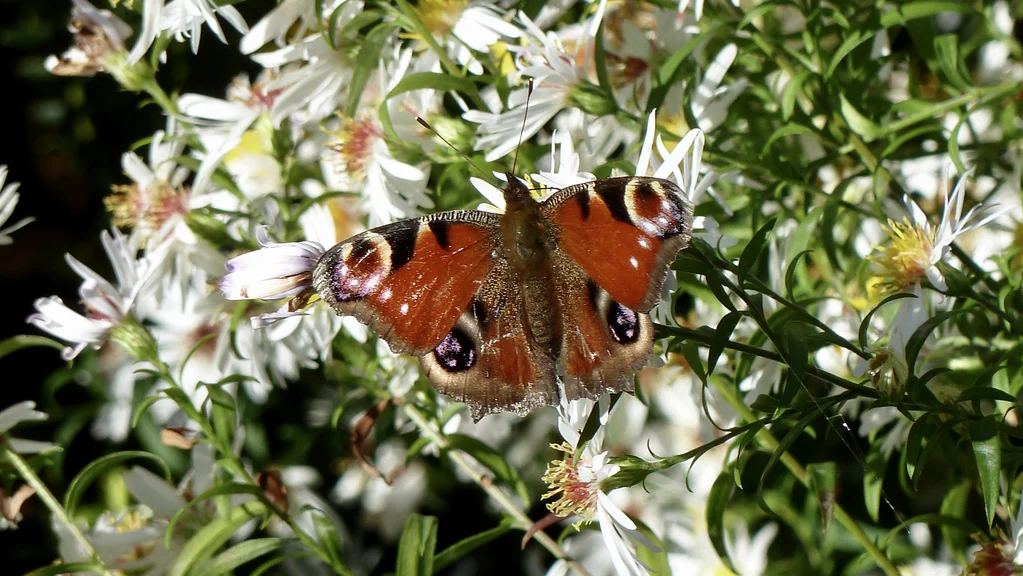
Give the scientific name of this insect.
Aglais io
